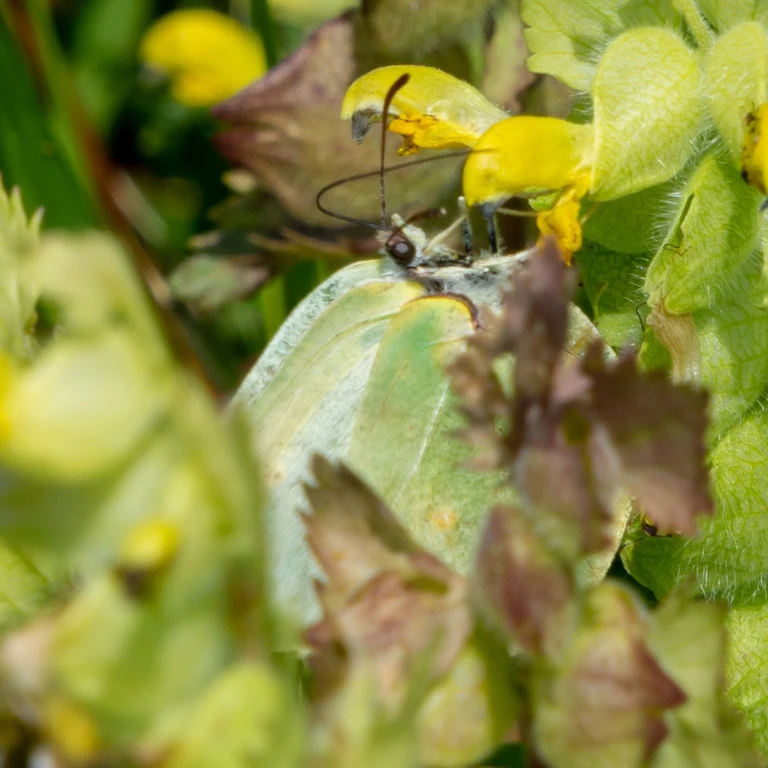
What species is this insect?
Gonepteryx rhamni
